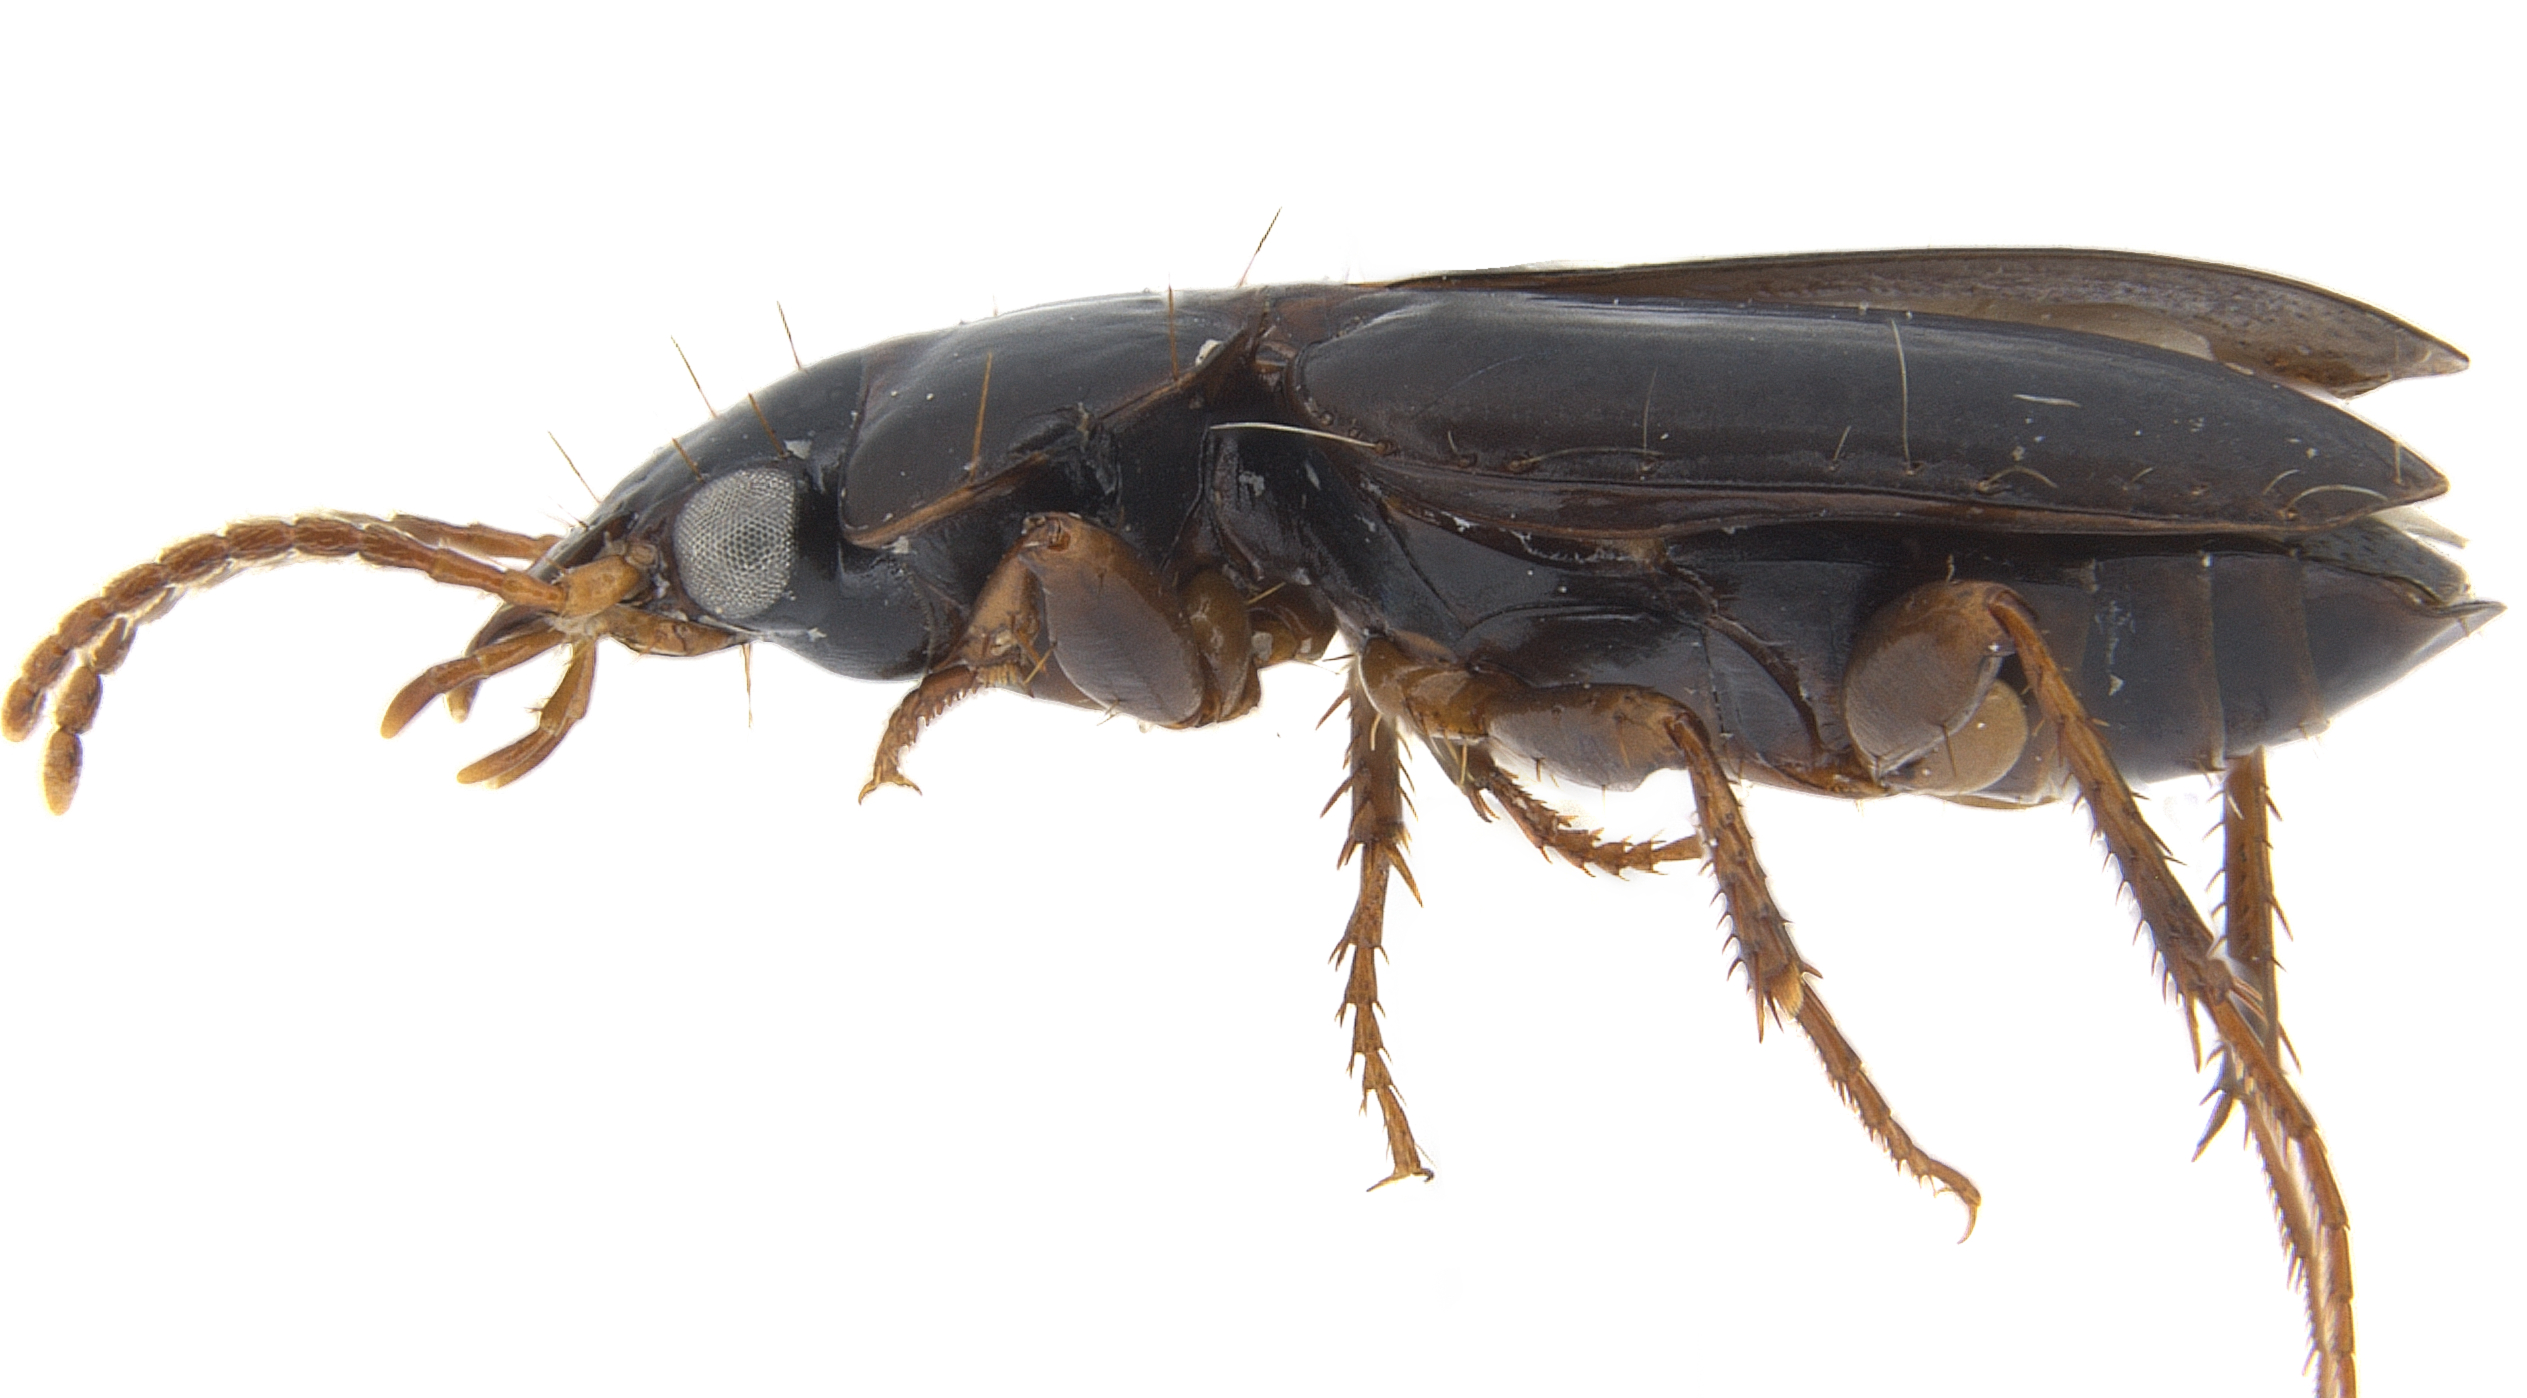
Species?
Aephnidius ciliatus
